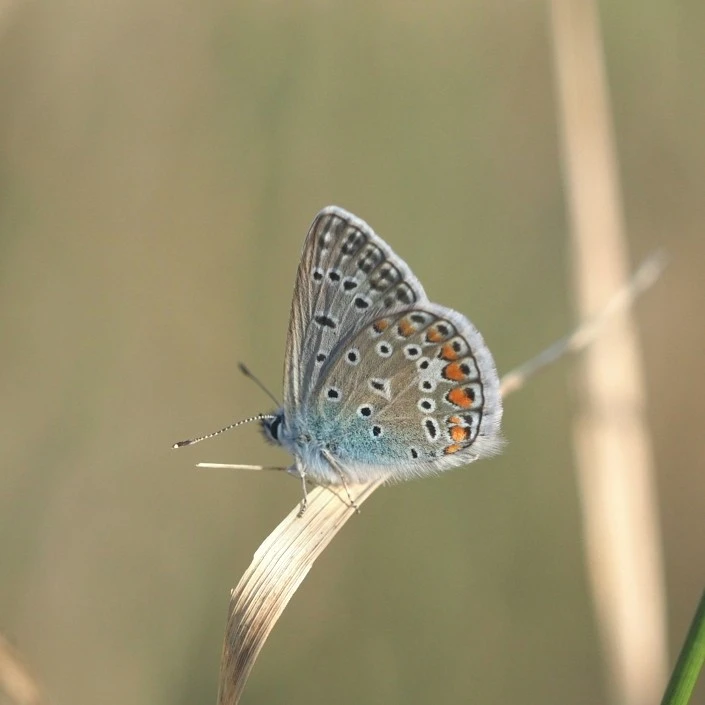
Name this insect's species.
Polyommatus icarus
